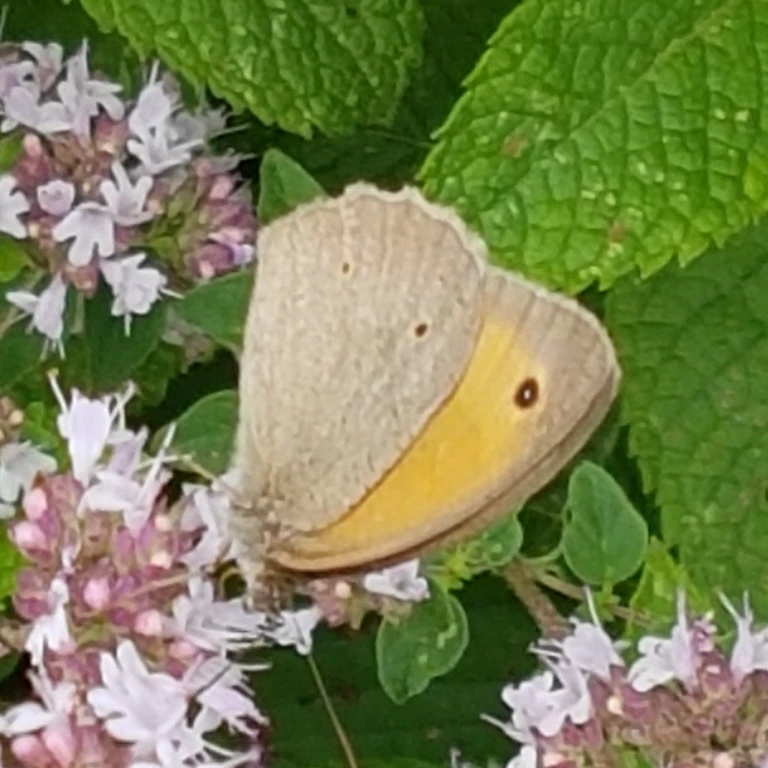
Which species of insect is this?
Maniola jurtina
